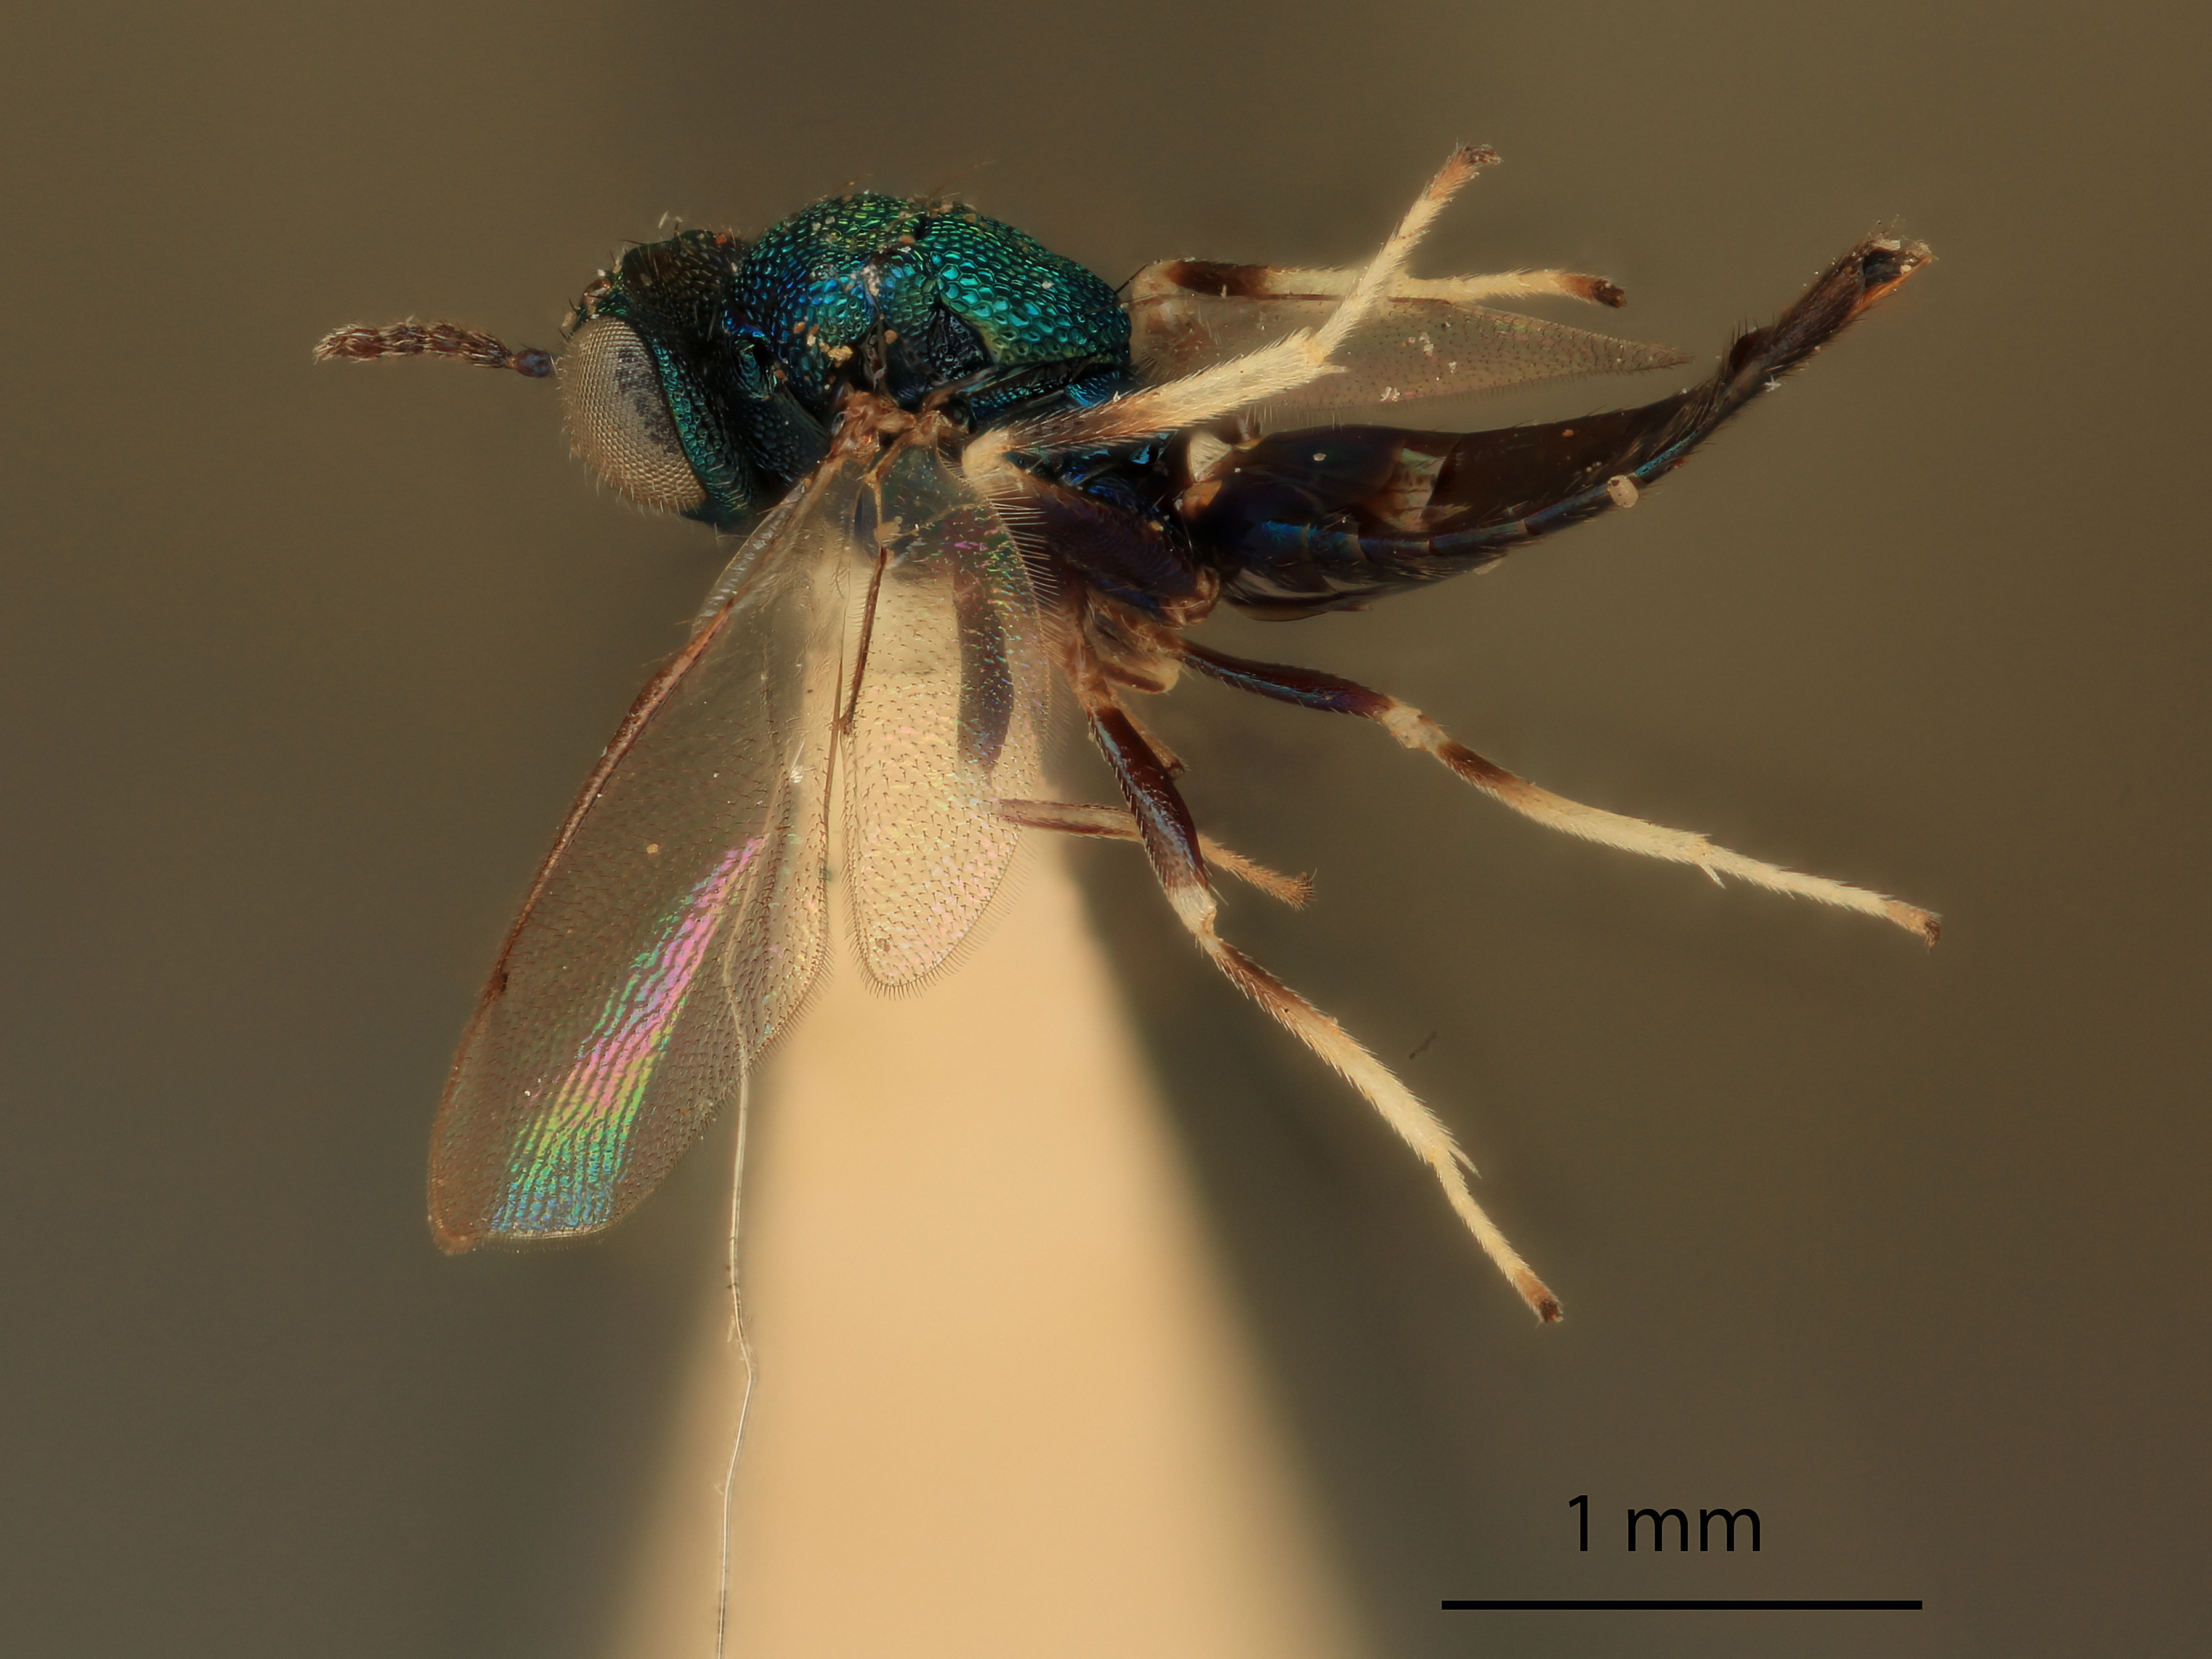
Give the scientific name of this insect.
Entedon tachypterelli
